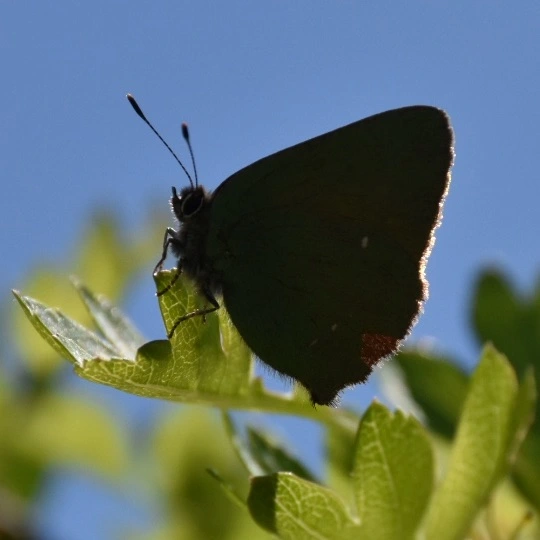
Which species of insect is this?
Callophrys rubi
